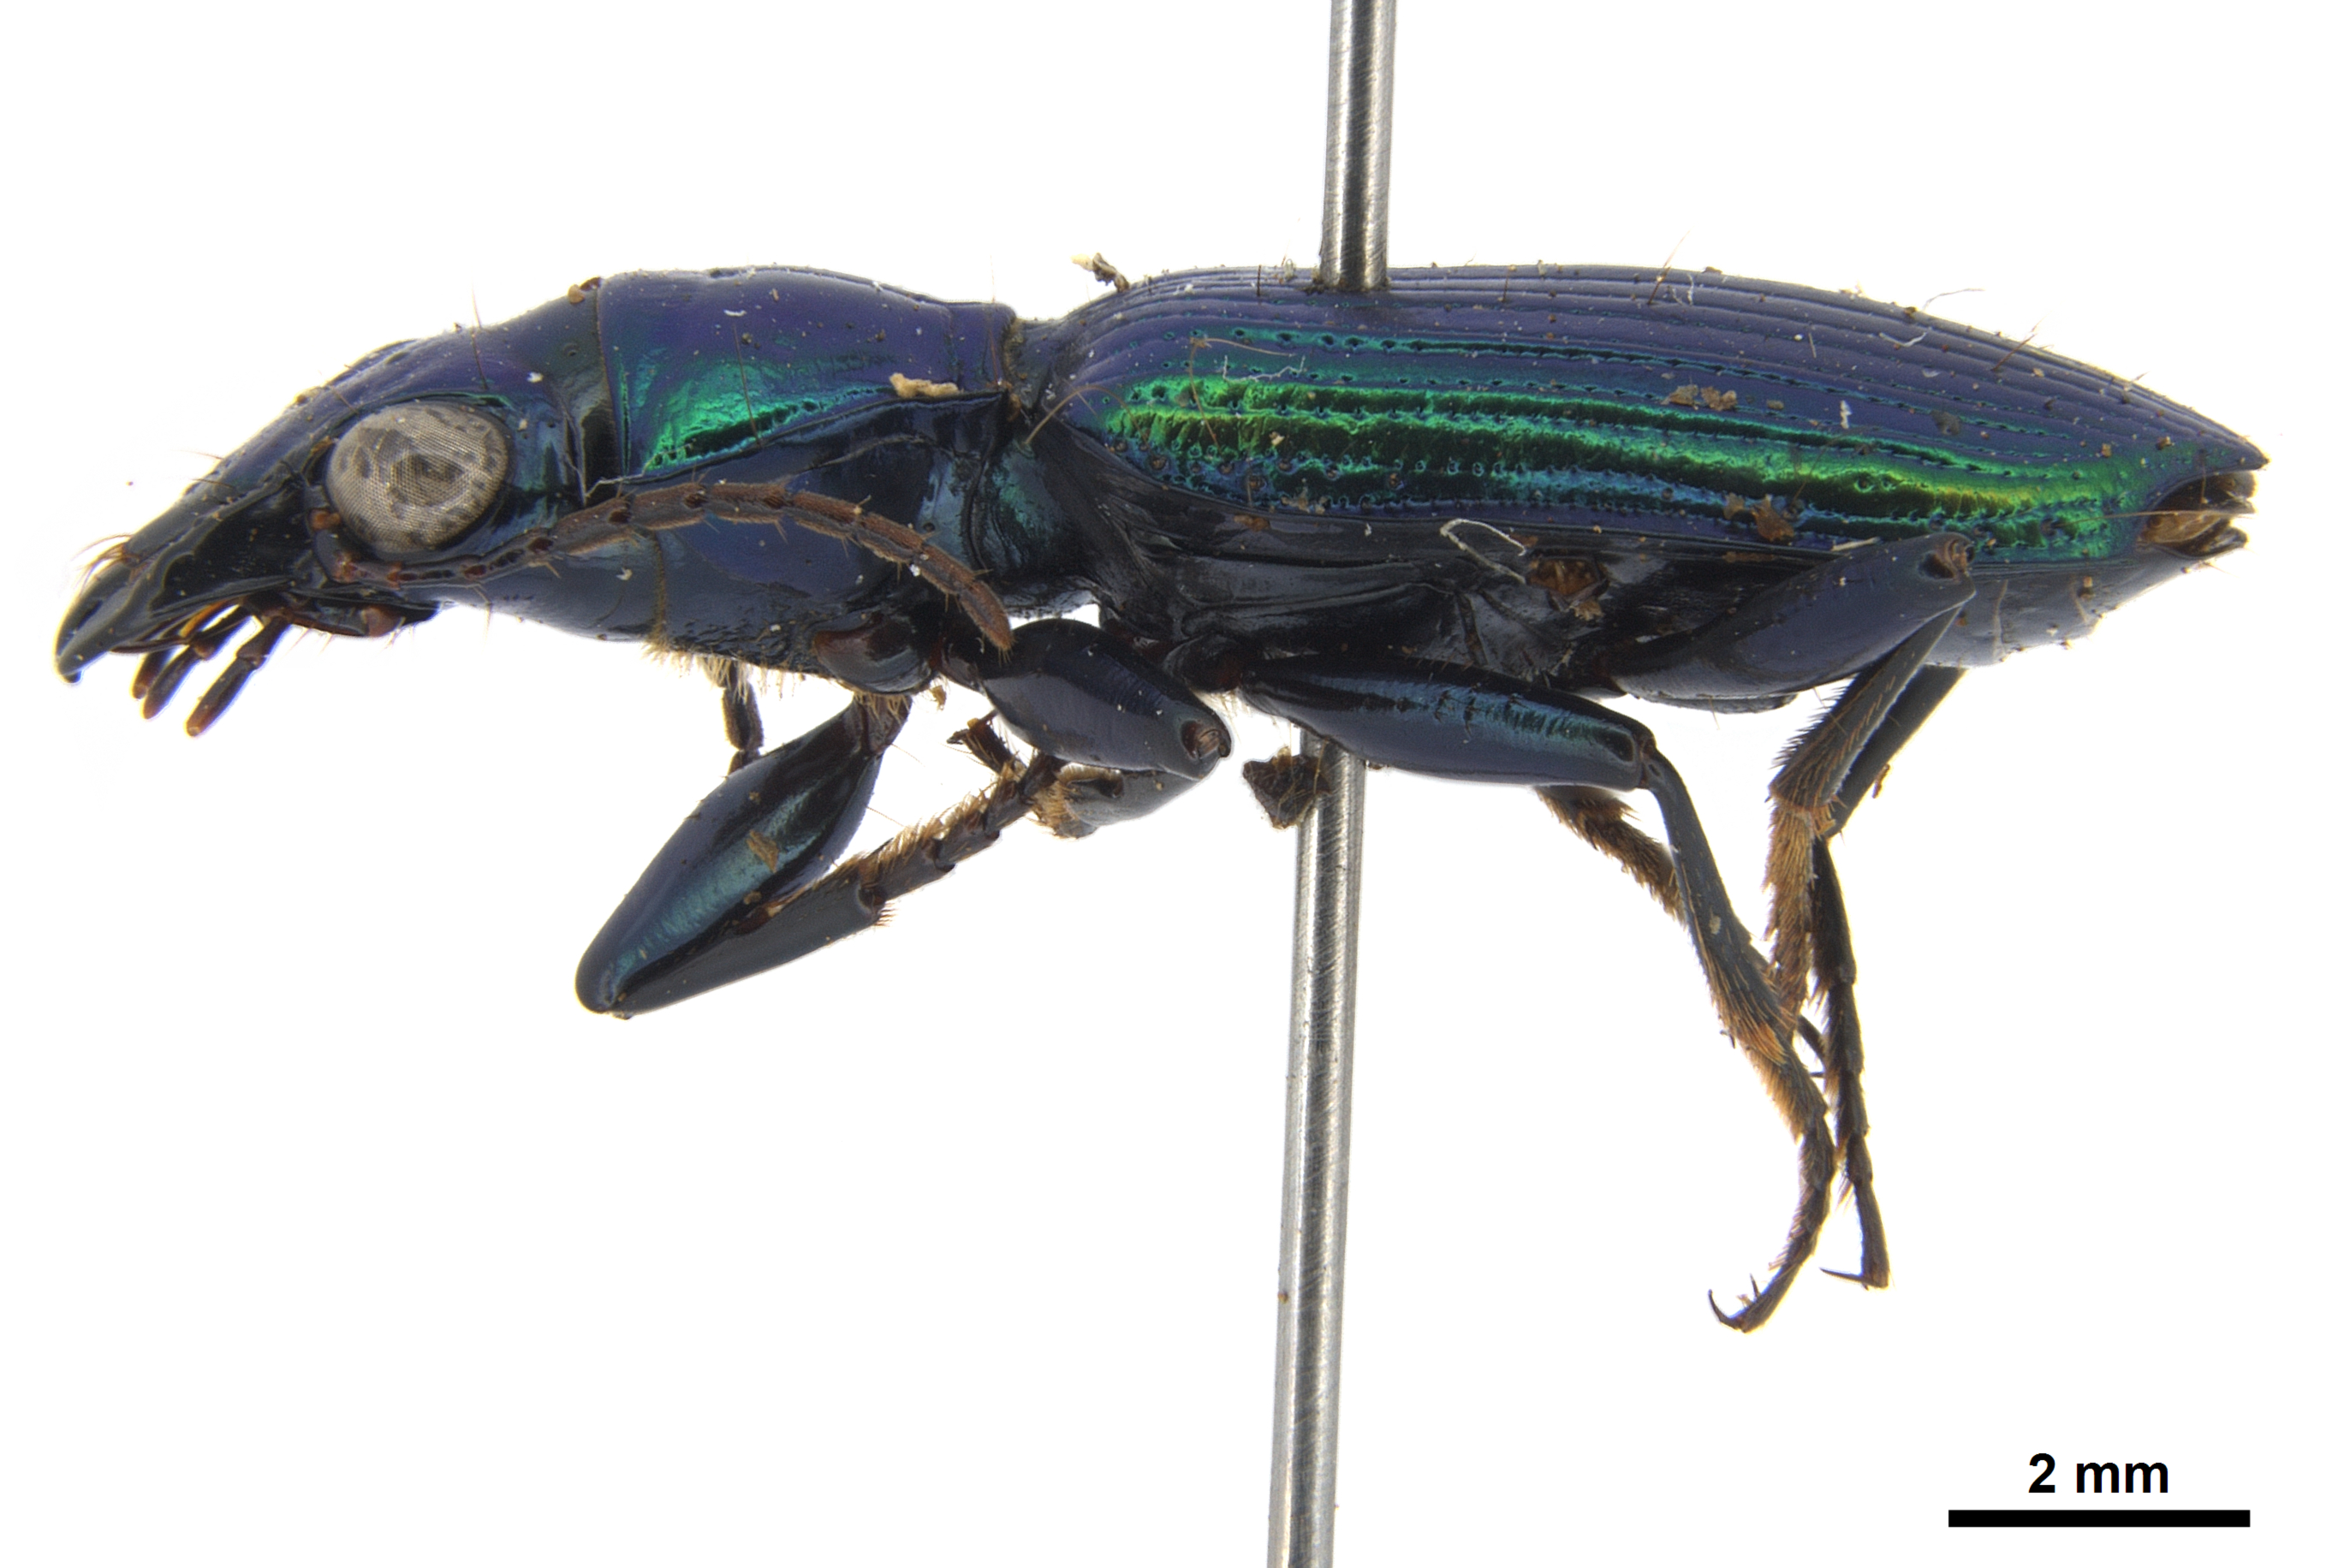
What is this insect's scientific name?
Catascopus angulatus
